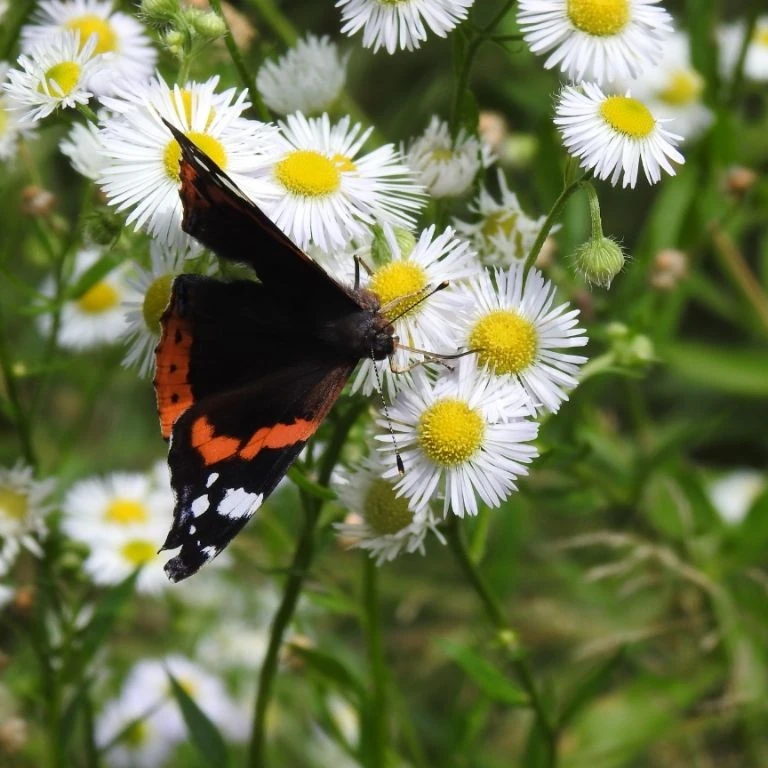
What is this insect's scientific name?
Vanessa atalanta
